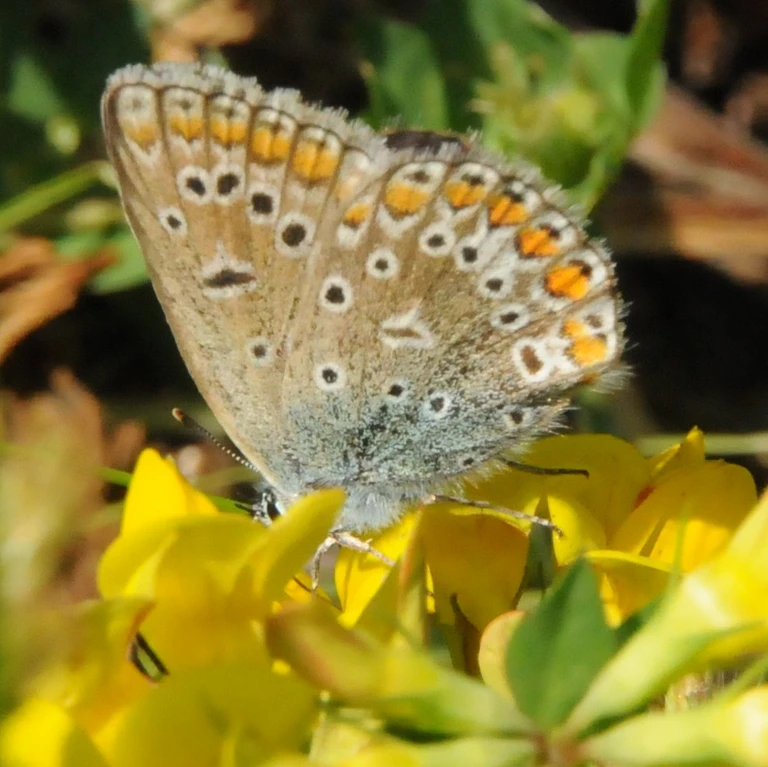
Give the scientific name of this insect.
Polyommatus icarus
